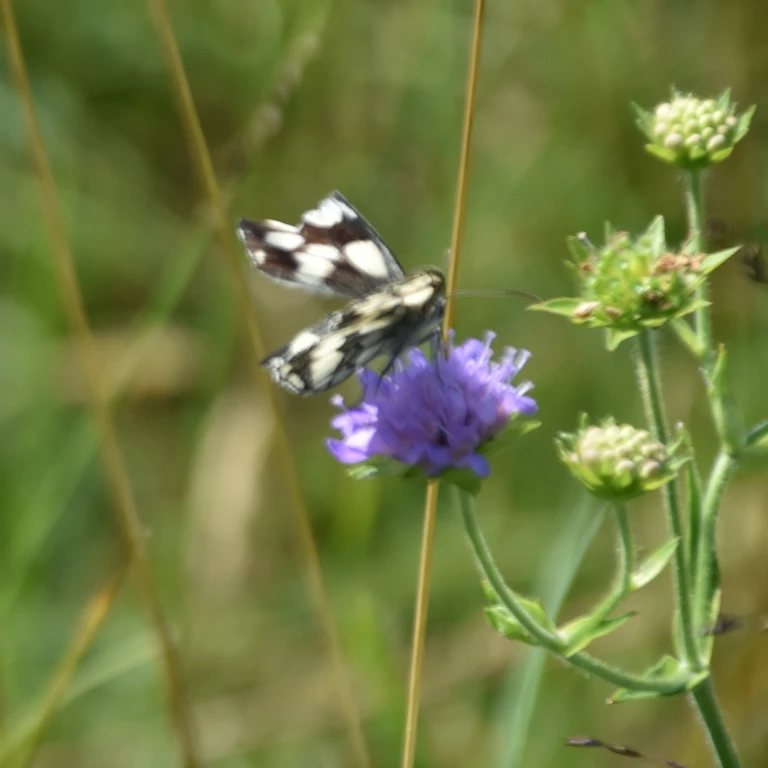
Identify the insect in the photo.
Melanargia galathea
